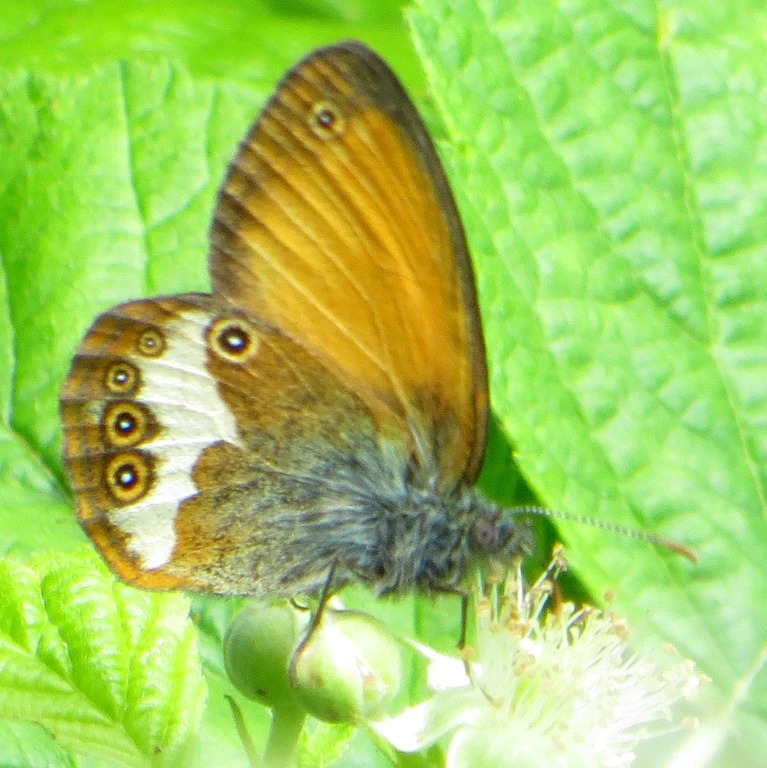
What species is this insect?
Coenonympha arcania
